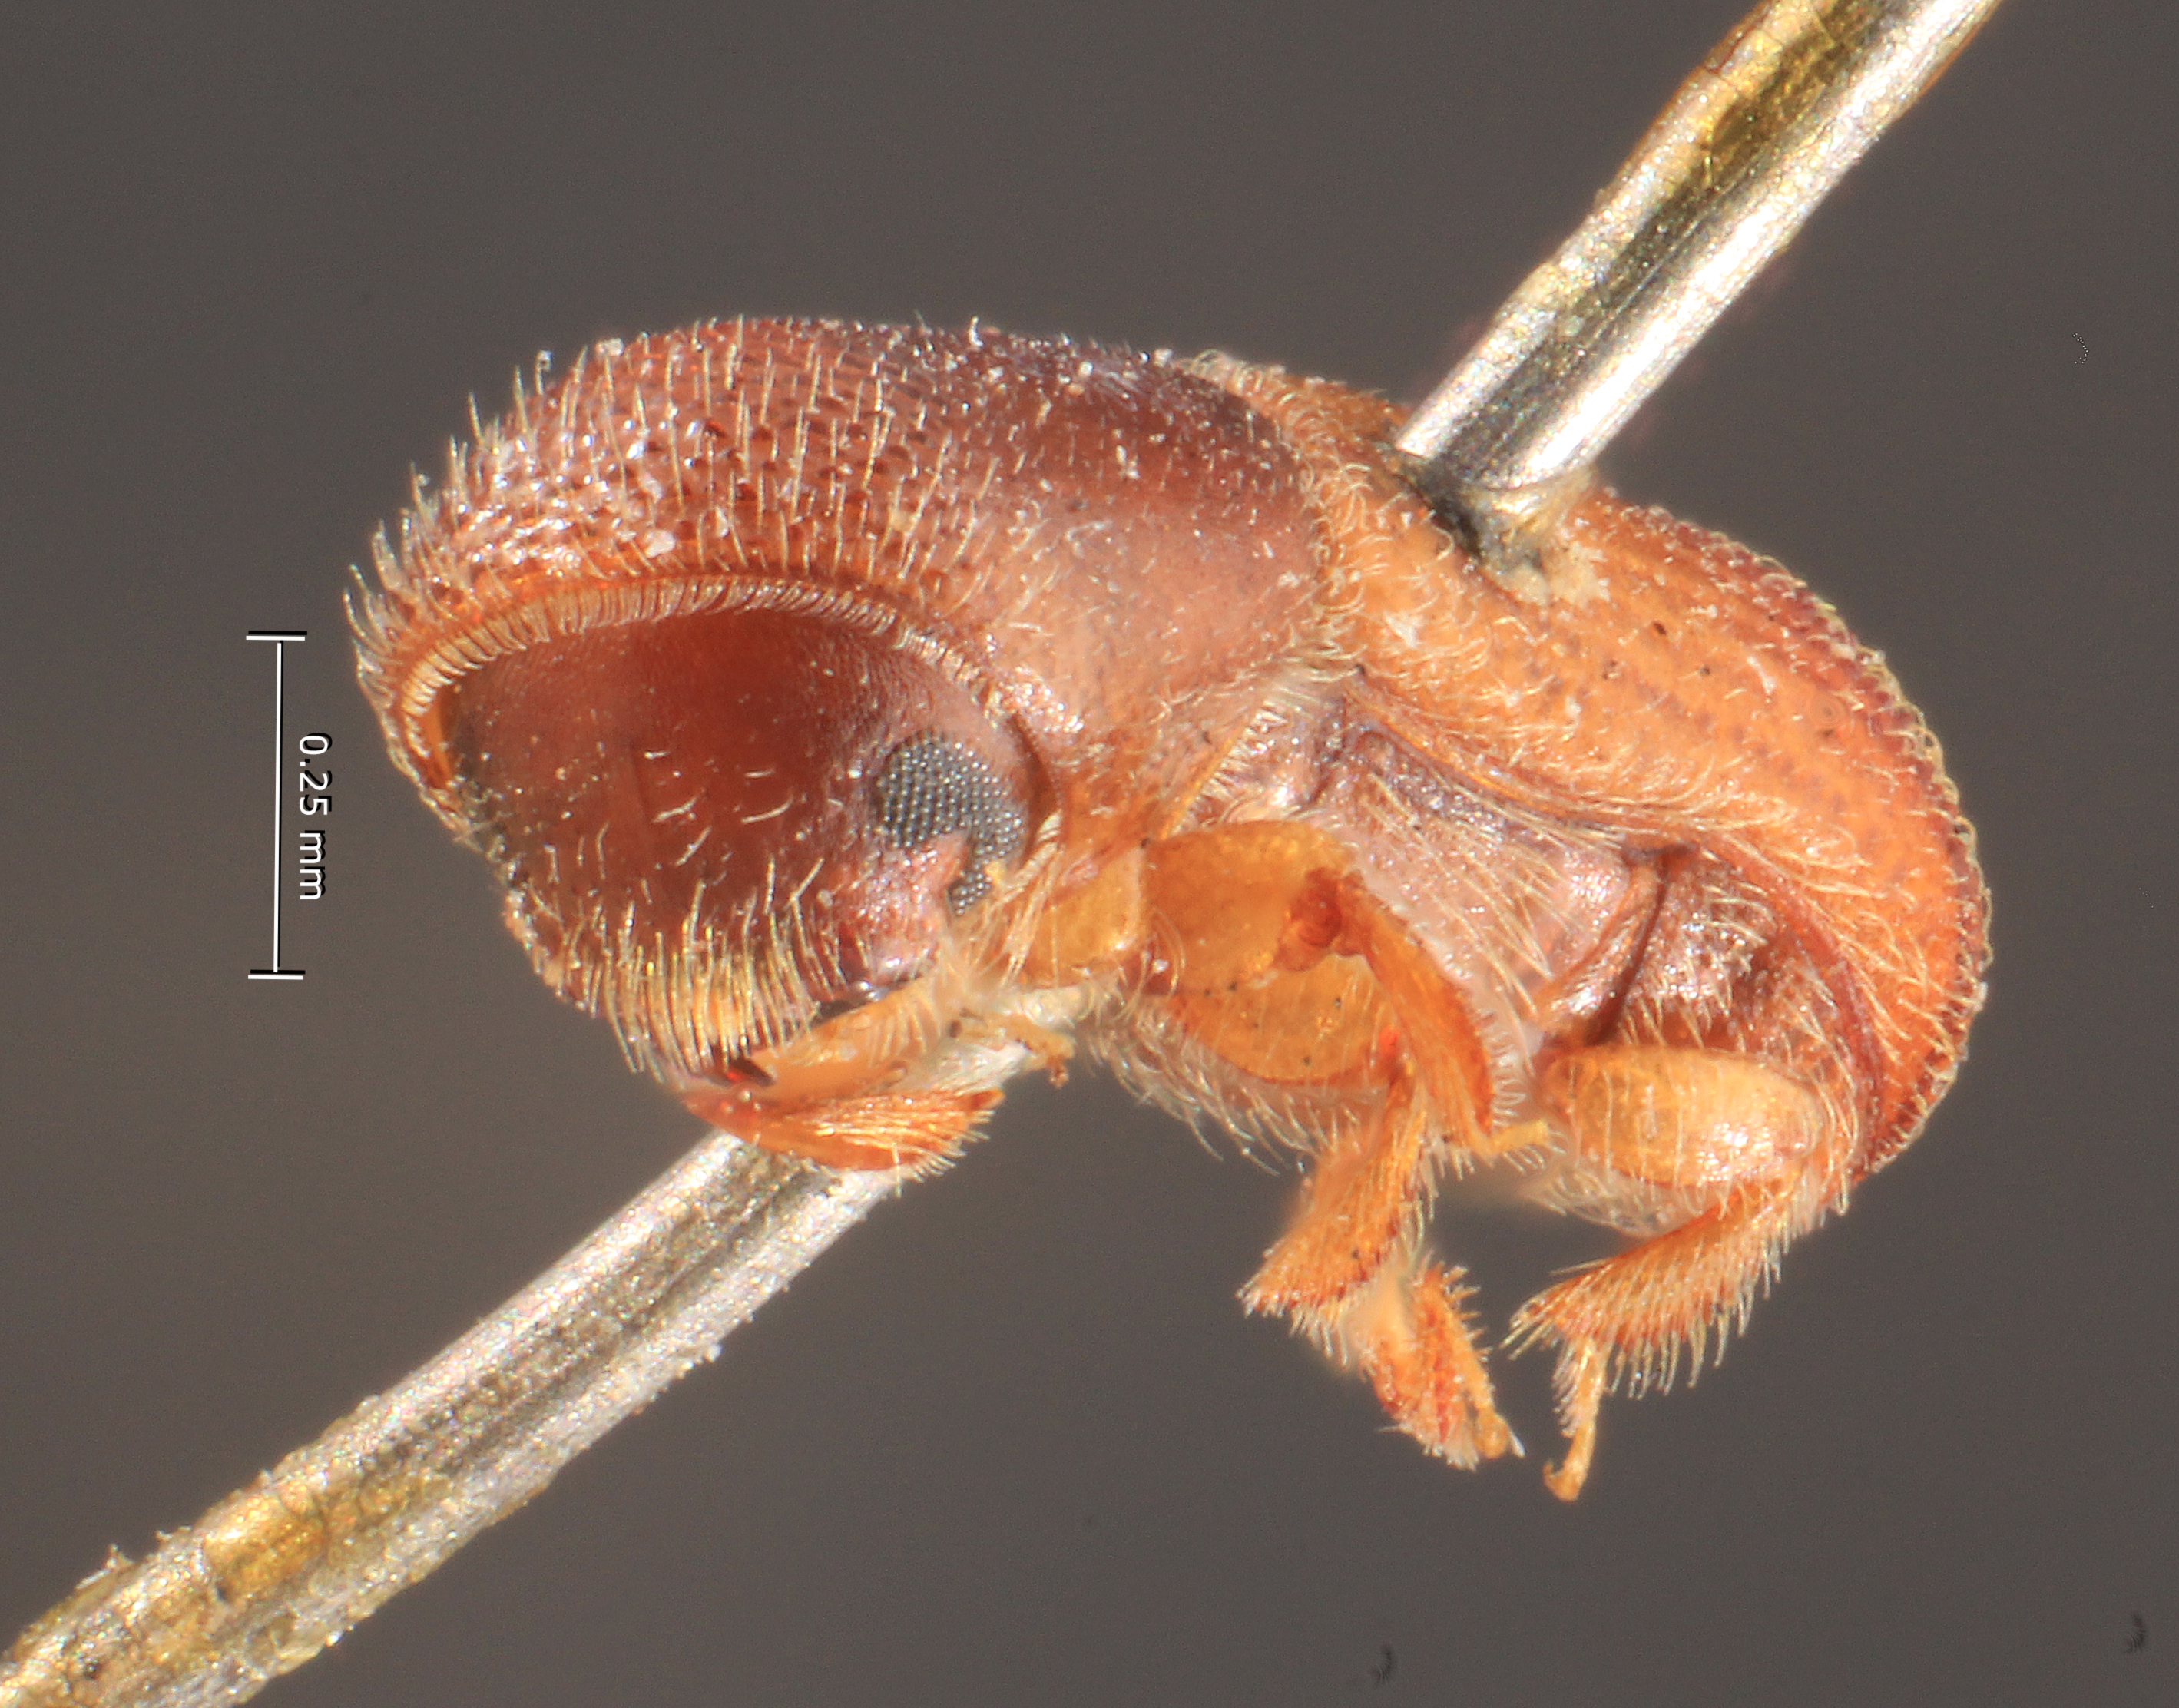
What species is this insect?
Xyleboricus mediosectus
